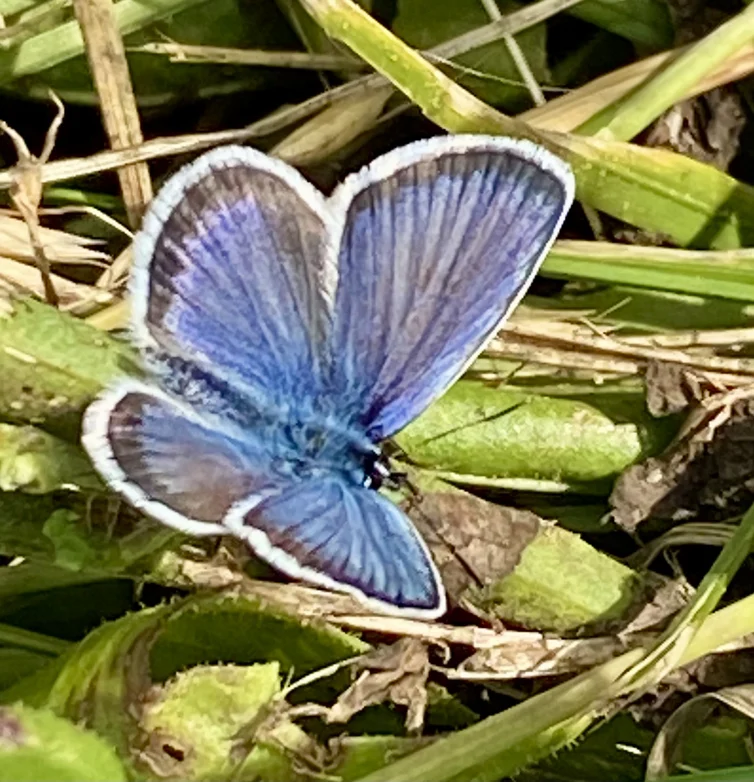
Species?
Plebejus argus
